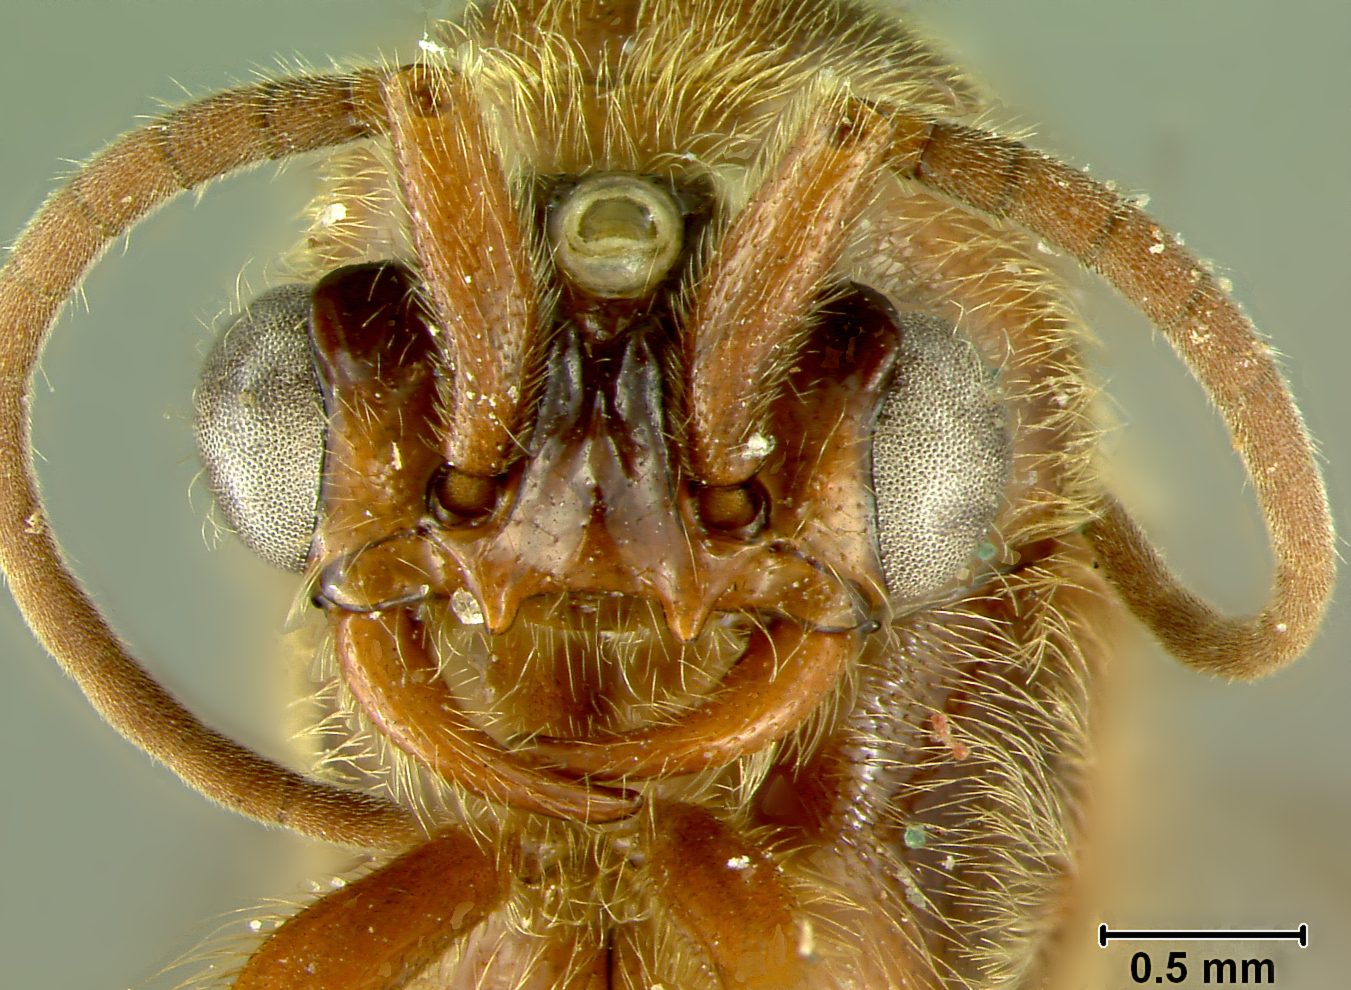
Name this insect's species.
Neivamyrmex gracilis
